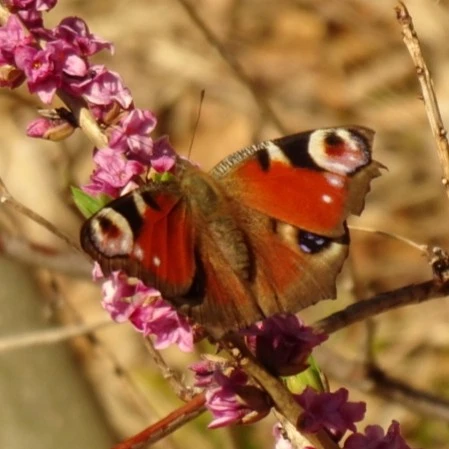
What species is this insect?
Aglais io
